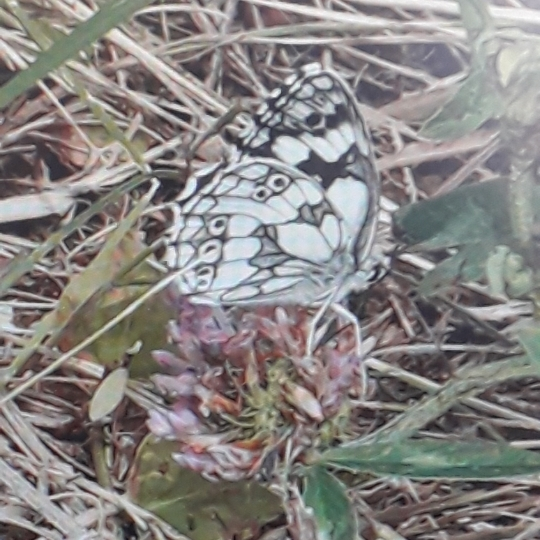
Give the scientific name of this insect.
Melanargia galathea
